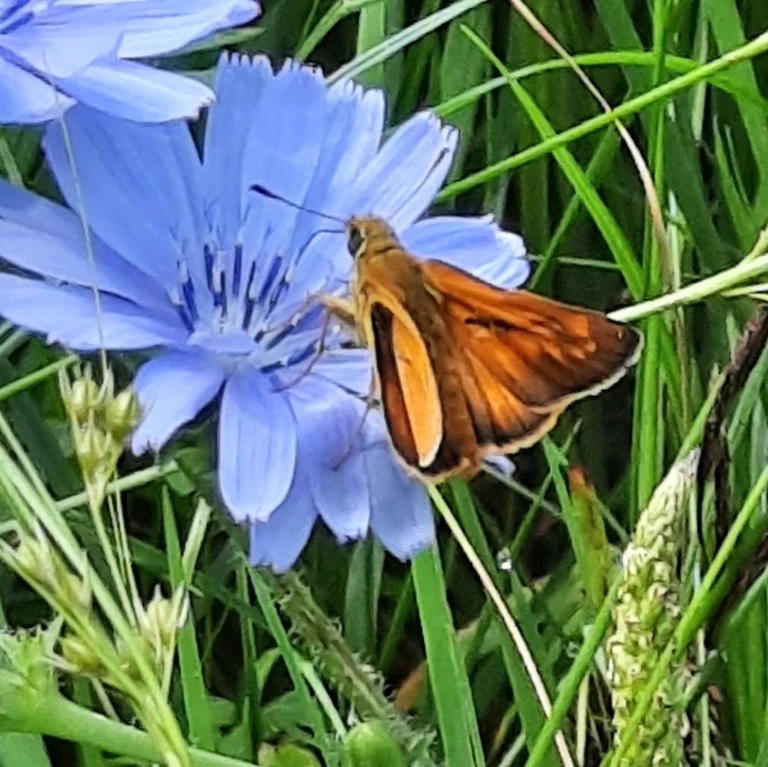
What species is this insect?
Ochlodes sylvanus (also Ochlodes venata)
